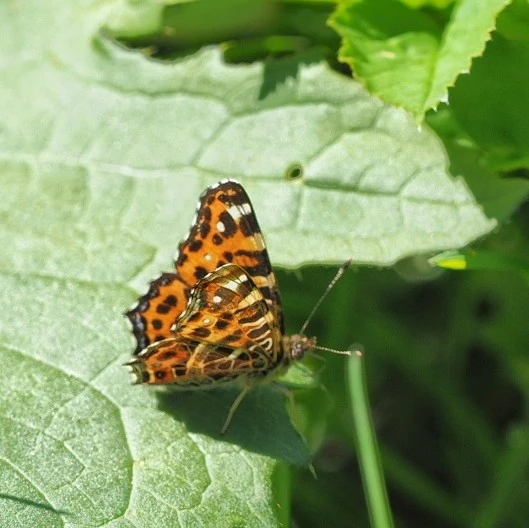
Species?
Araschnia levana
